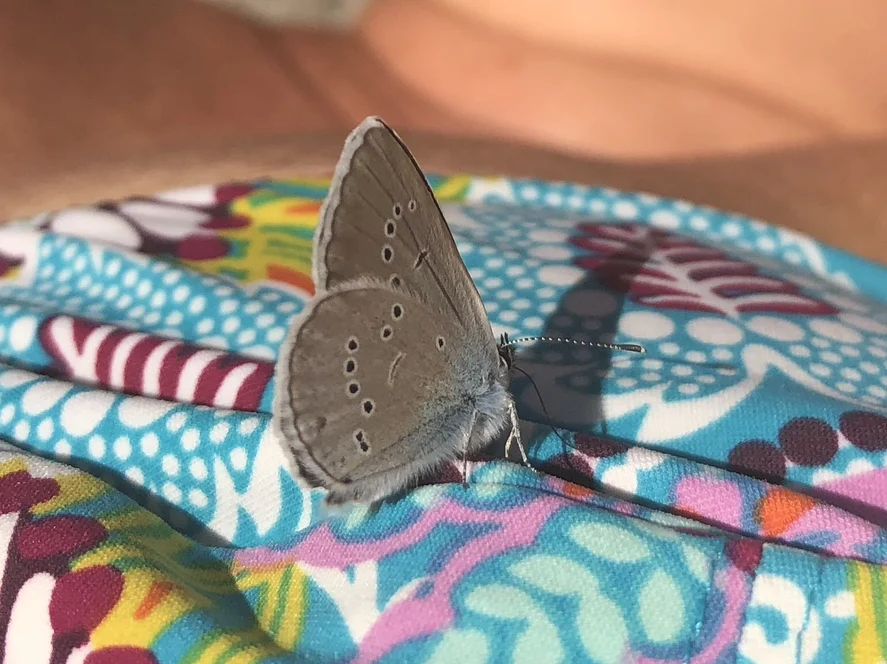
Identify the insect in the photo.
Cyaniris semiargus
